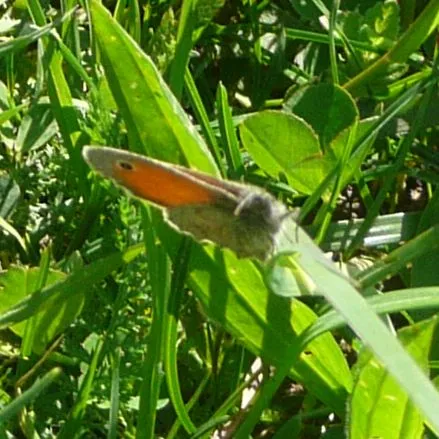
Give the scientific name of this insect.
Coenonympha pamphilus
